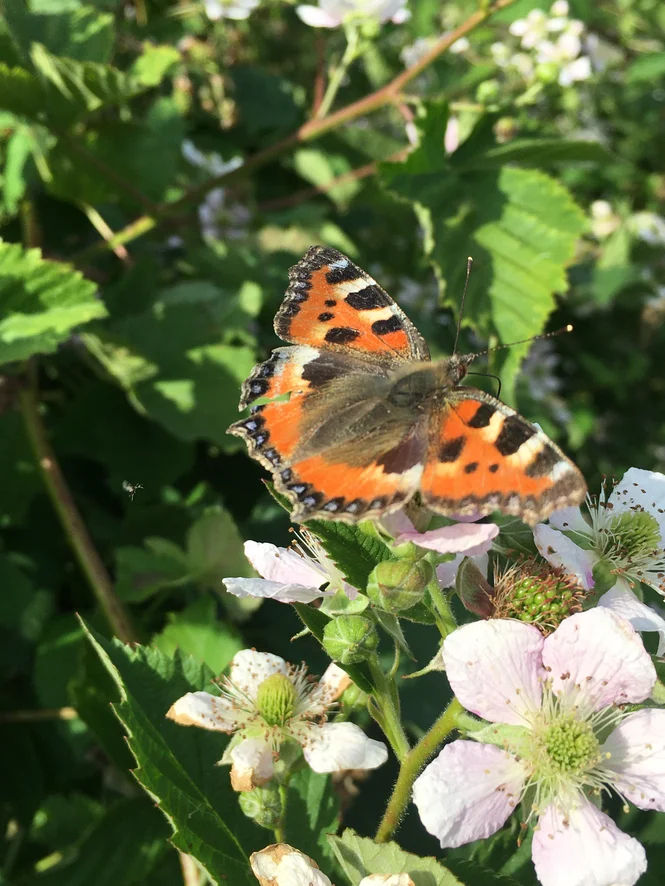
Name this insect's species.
Aglais urticae
